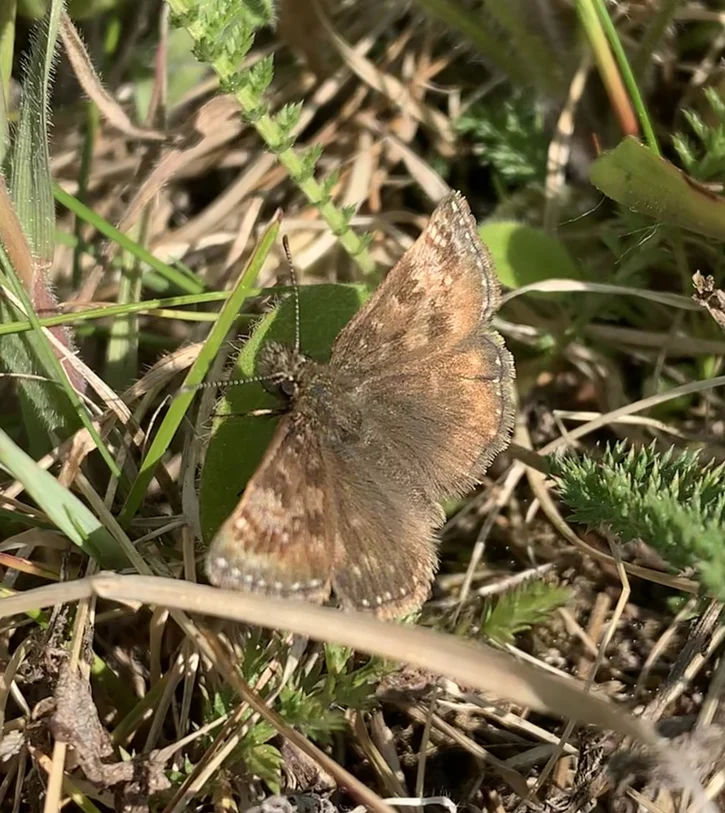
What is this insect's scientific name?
Erynnis tages
